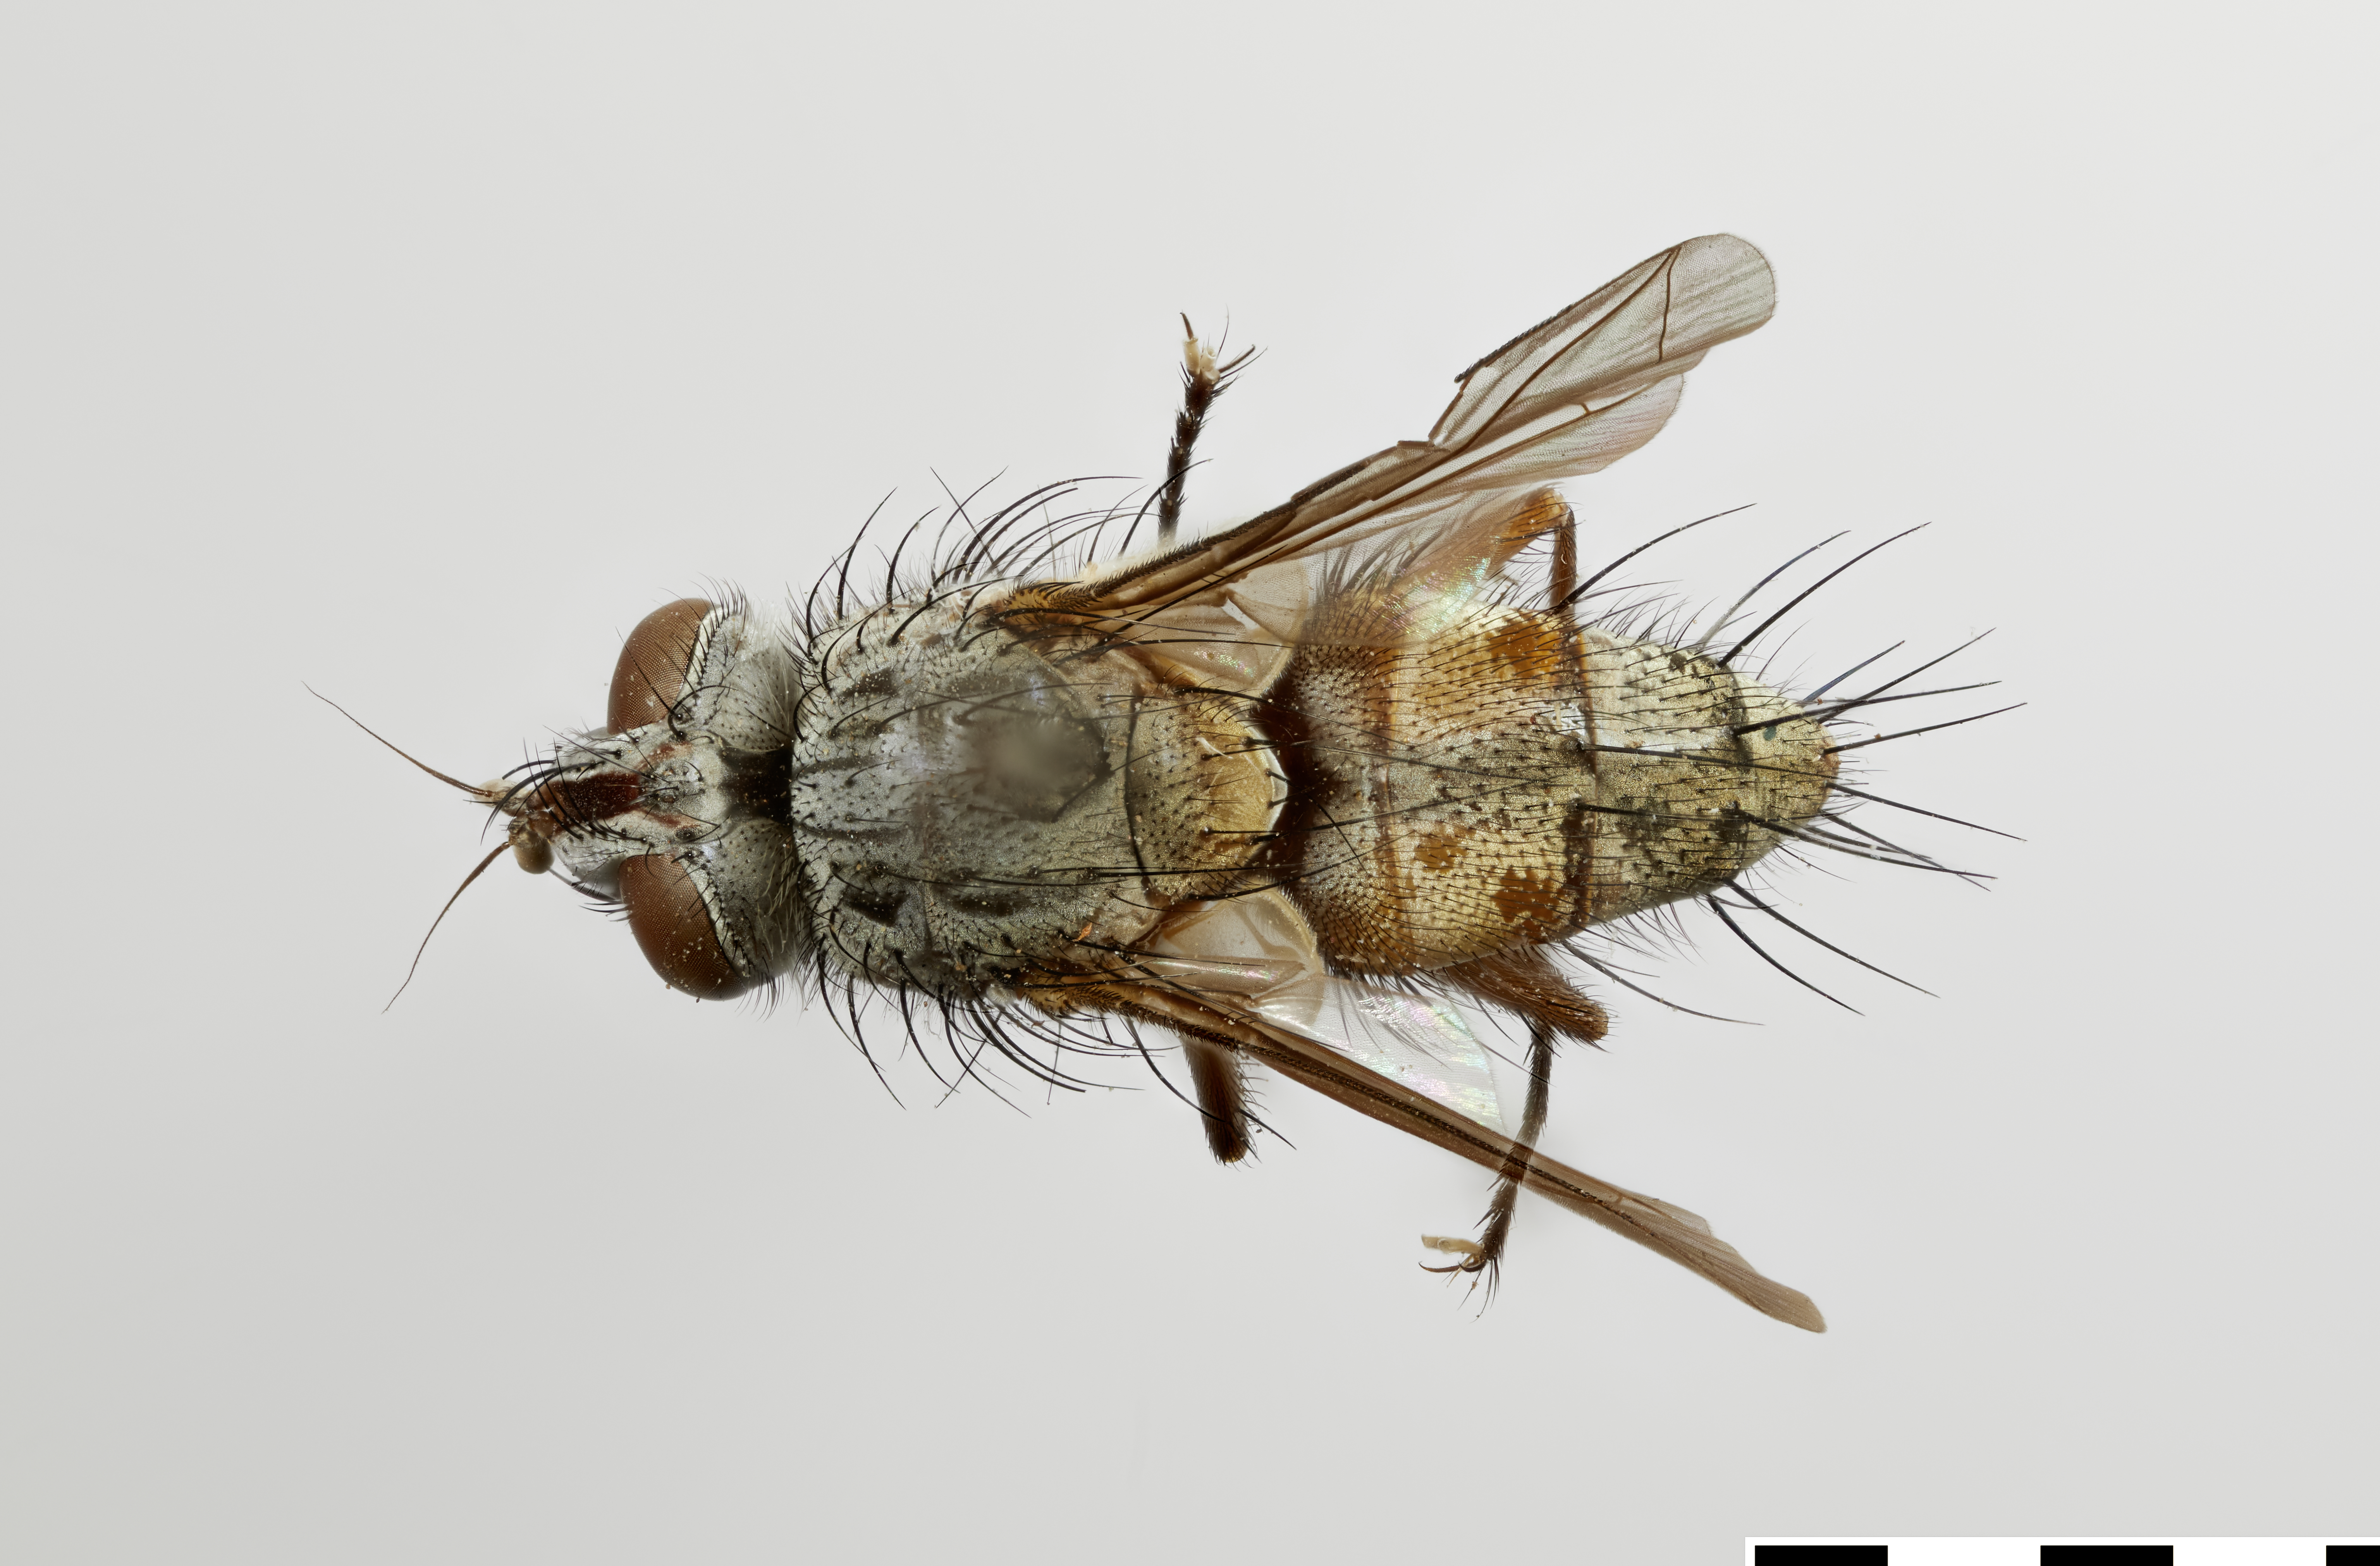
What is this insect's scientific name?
Neaphria dexina
